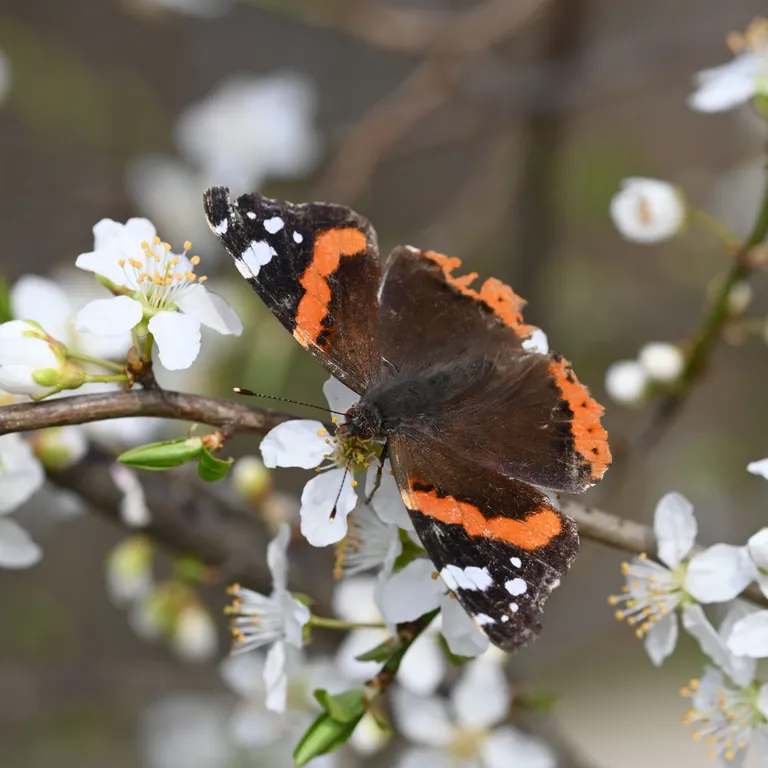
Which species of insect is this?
Vanessa atalanta
